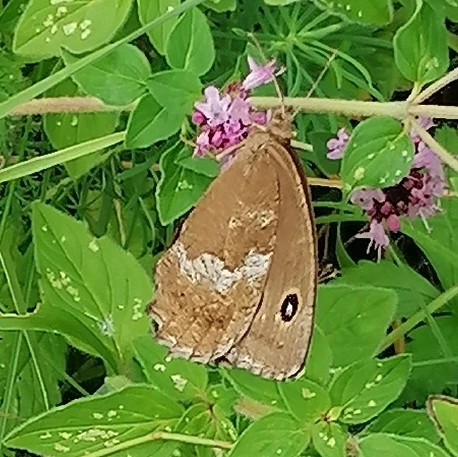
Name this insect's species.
Minois dryas
